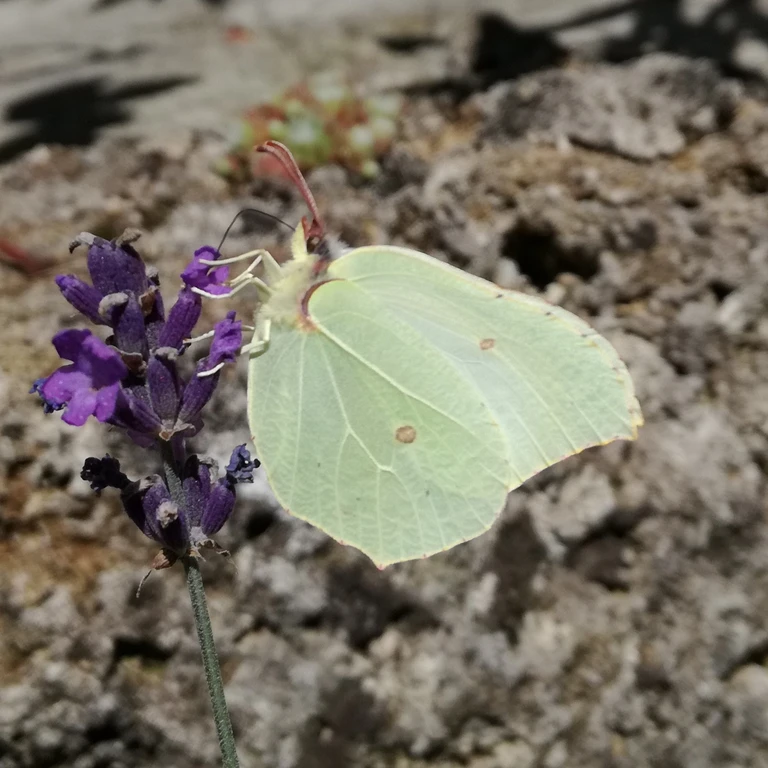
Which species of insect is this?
Gonepteryx rhamni
